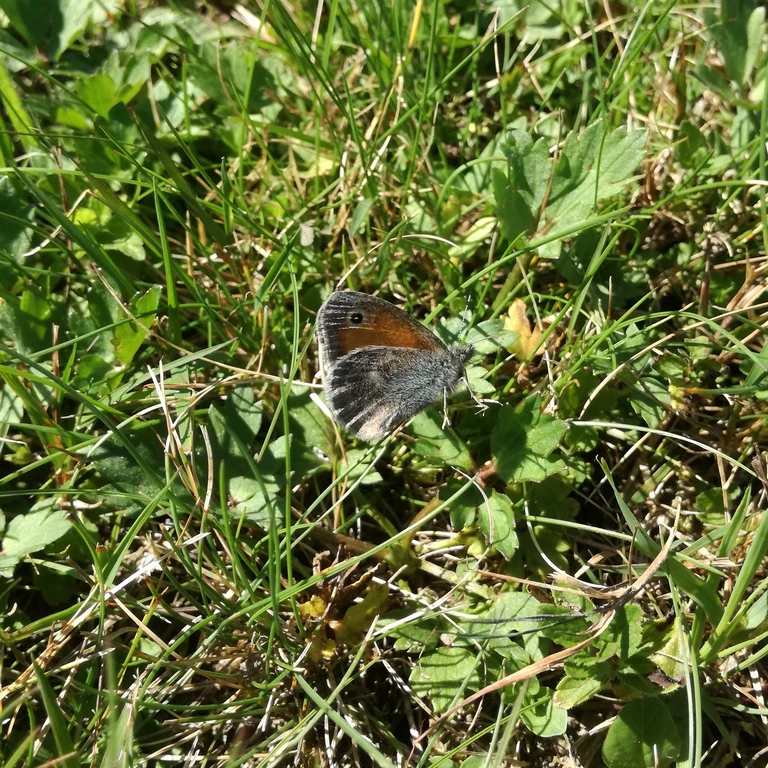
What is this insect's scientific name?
Coenonympha pamphilus
